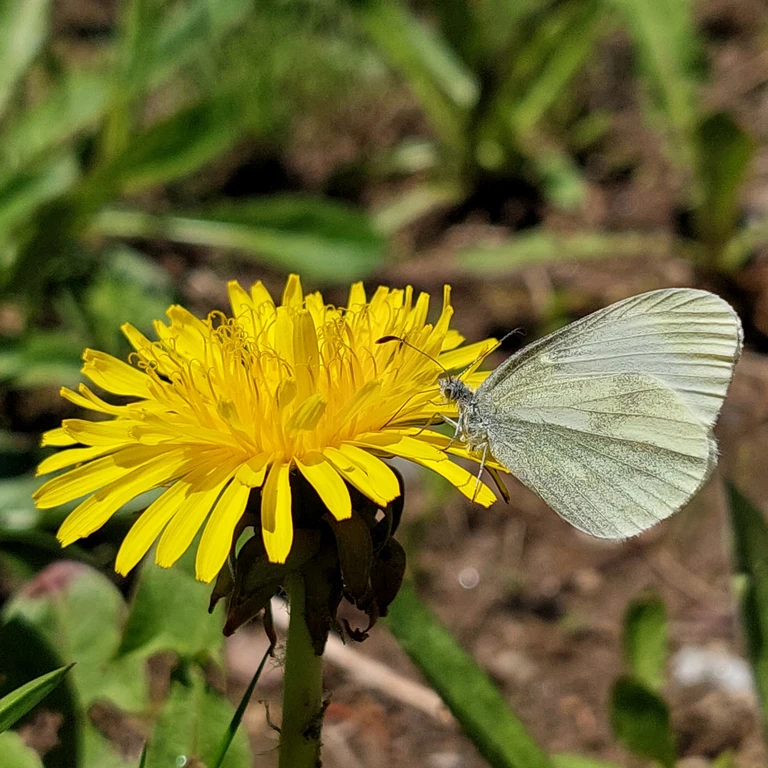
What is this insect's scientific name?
Leptidea sinapis/juvernica
